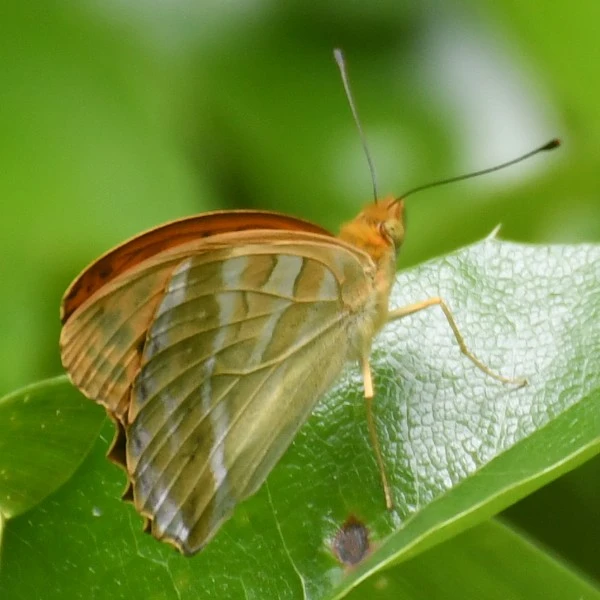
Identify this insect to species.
Argynnis paphia
